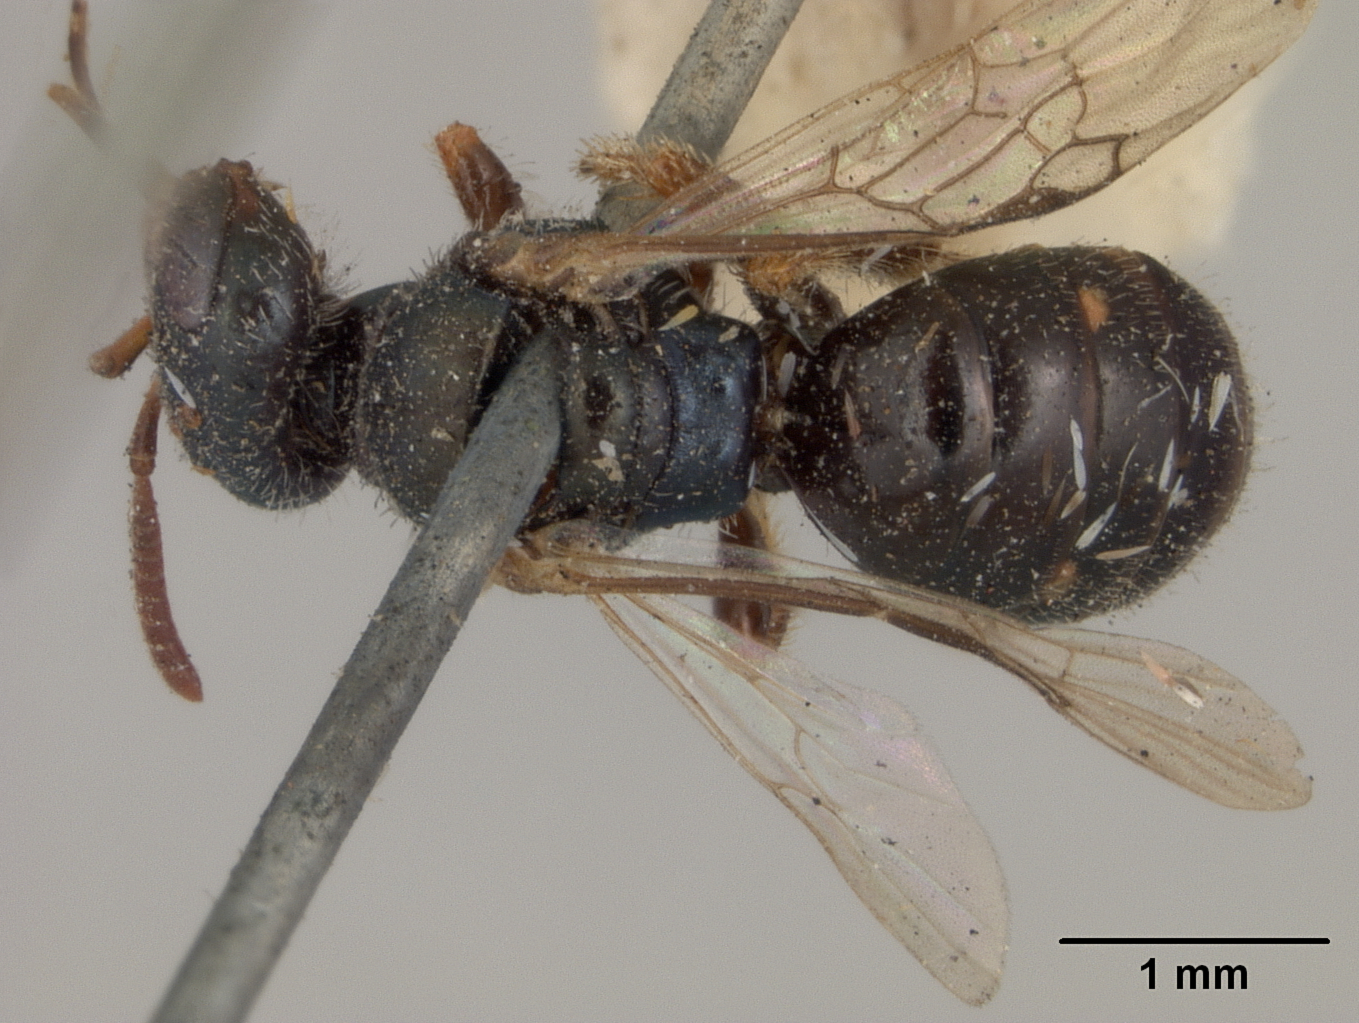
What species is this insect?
Perdita maura
